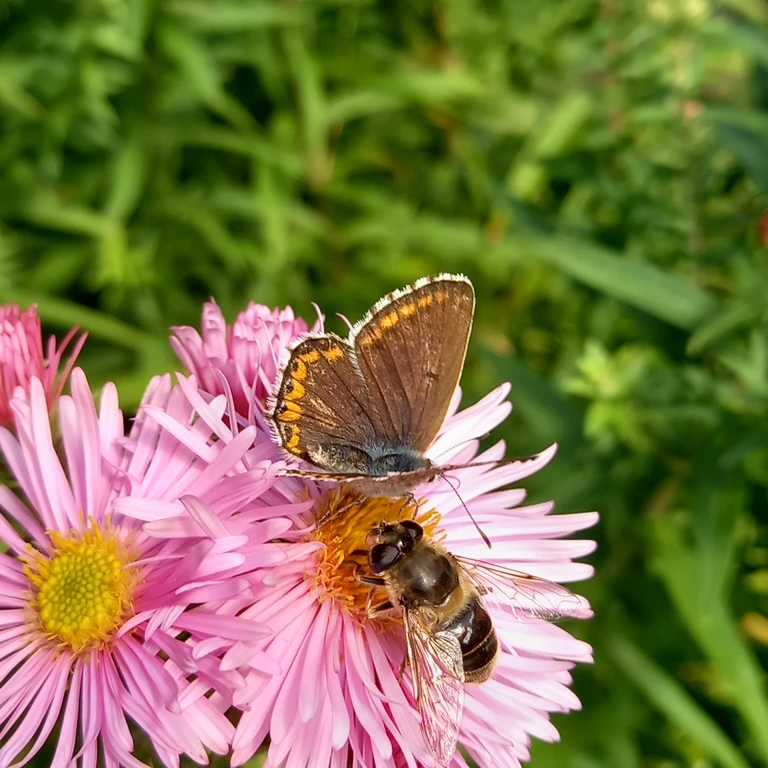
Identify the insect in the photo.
Aricia agestis/artaxerxes
